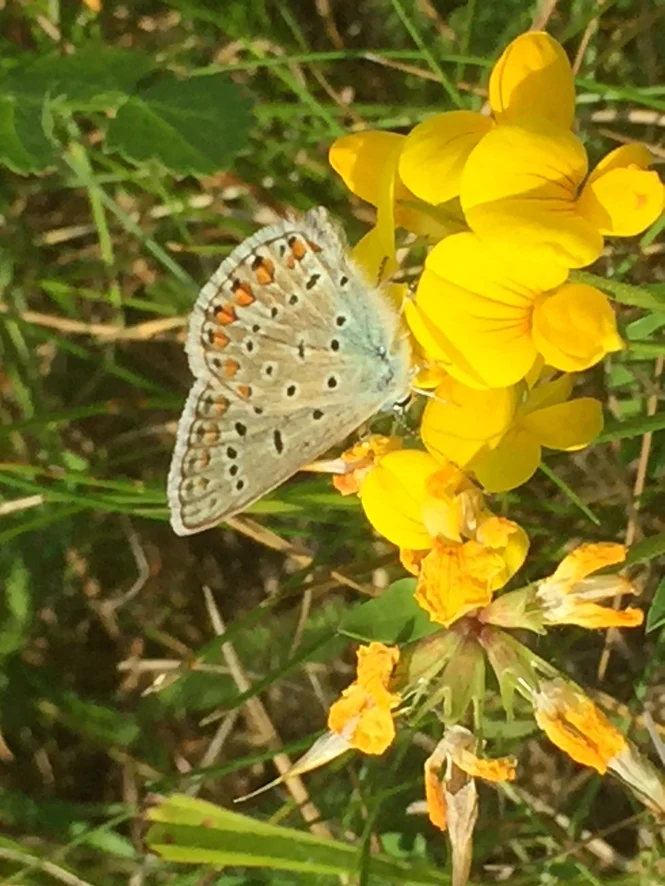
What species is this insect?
Polyommatus icarus
